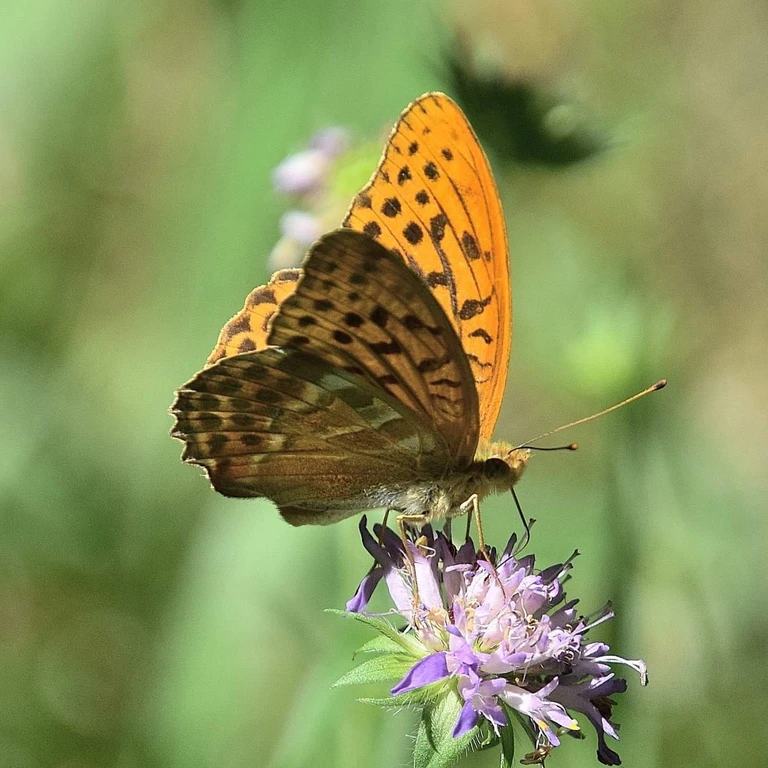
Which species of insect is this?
Argynnis paphia
